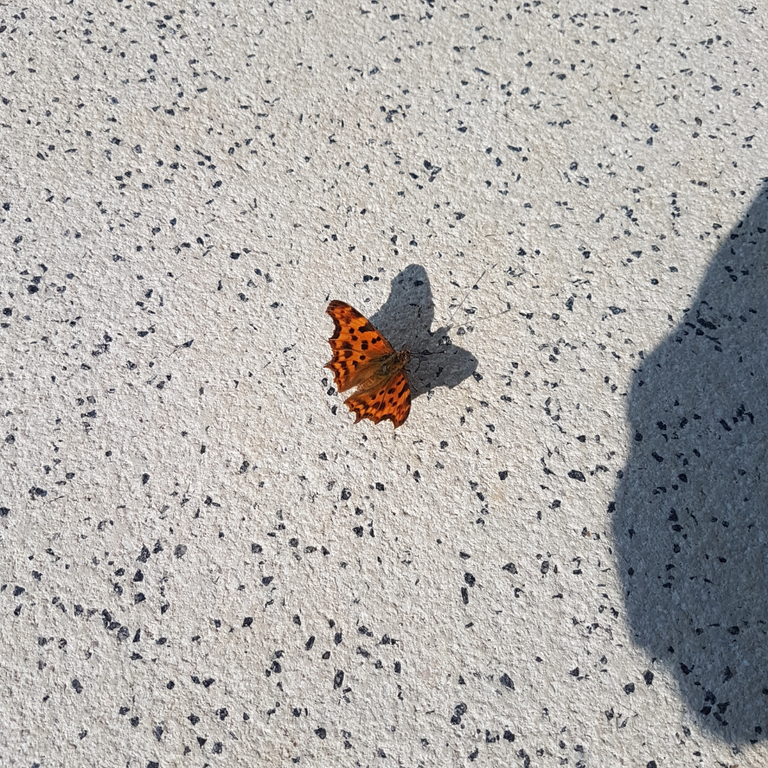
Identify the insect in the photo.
Polygonia c-album
